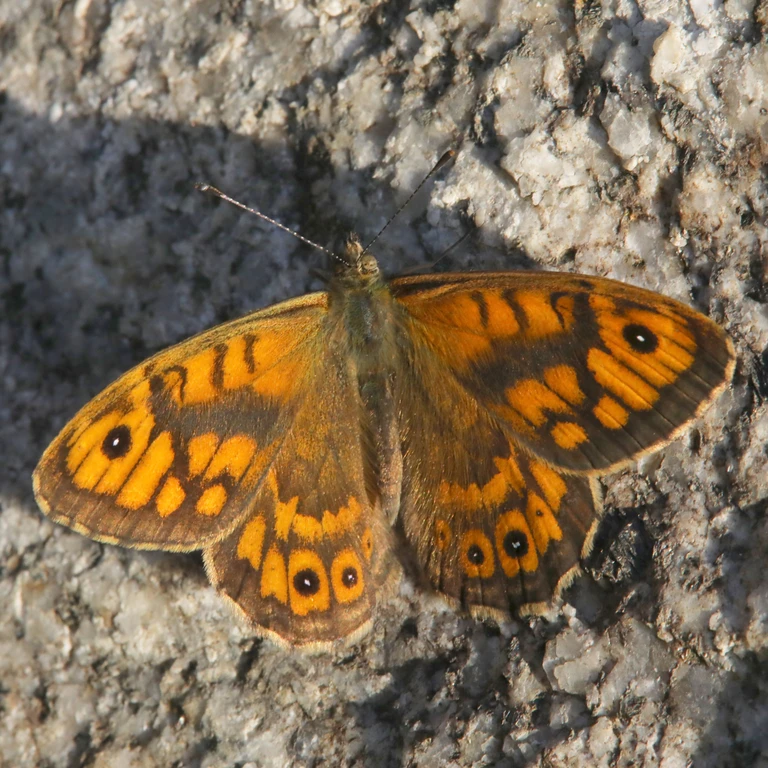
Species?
Lasiommata megera (also Pararge megera)
